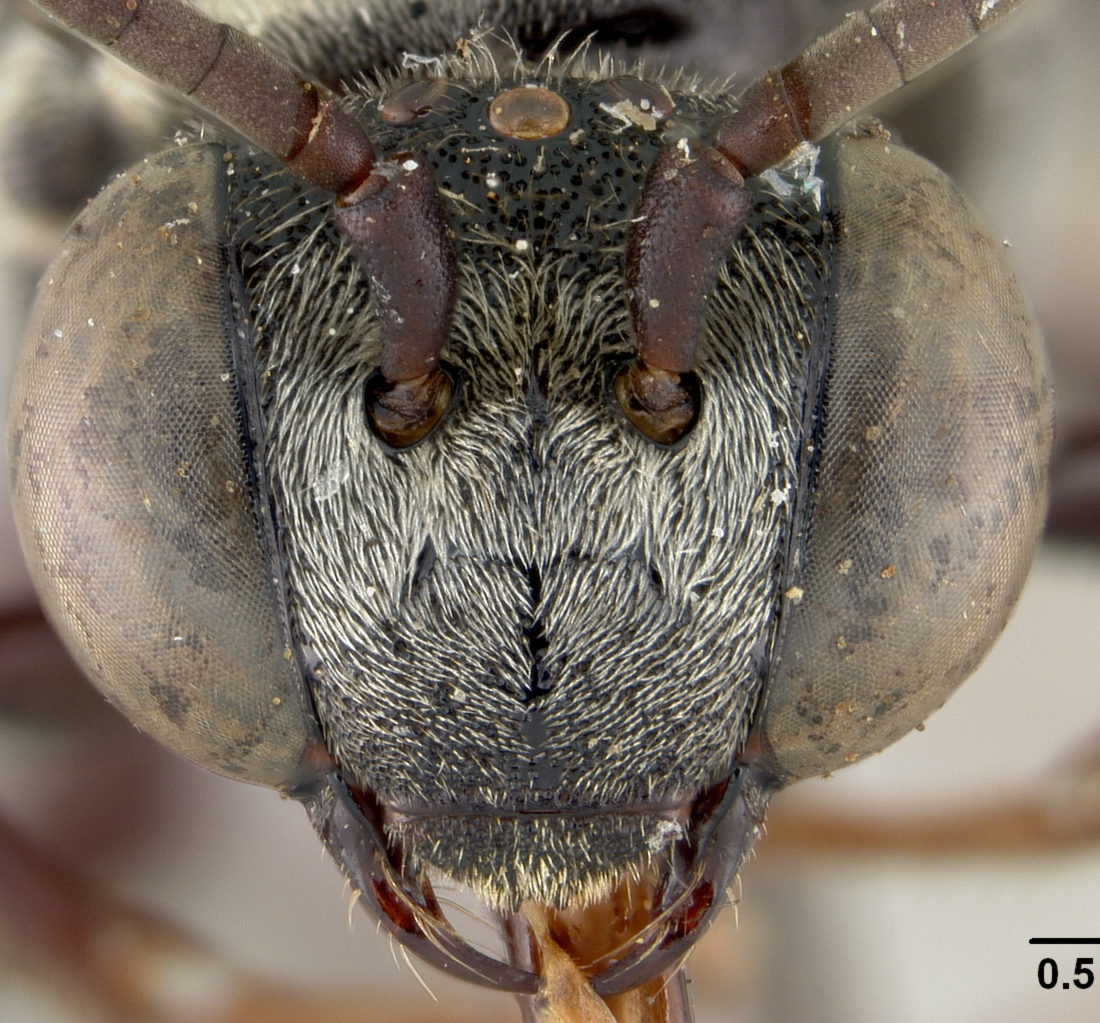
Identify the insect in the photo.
Triepeolus sublunatus
